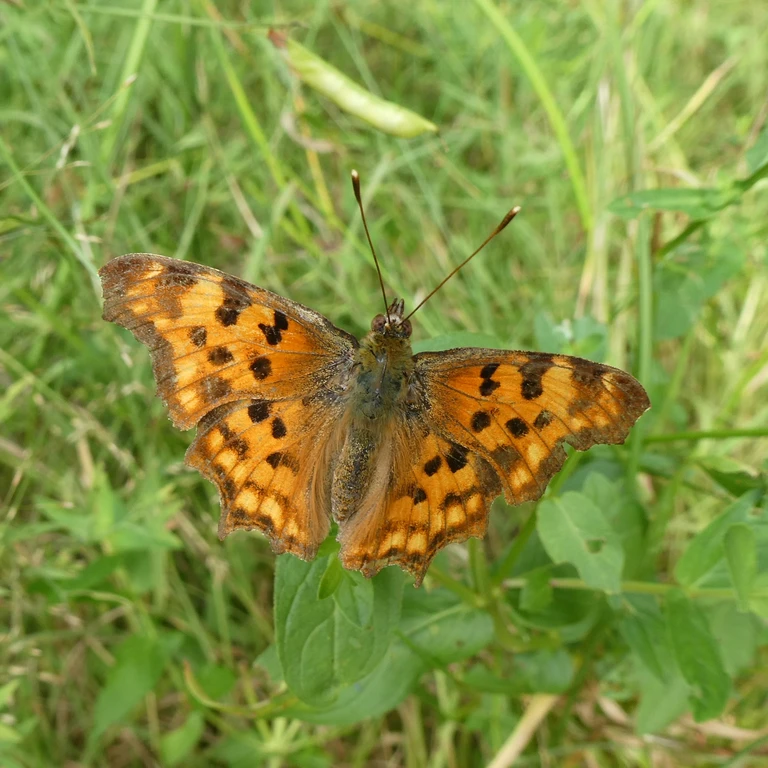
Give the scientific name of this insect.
Polygonia c-album
